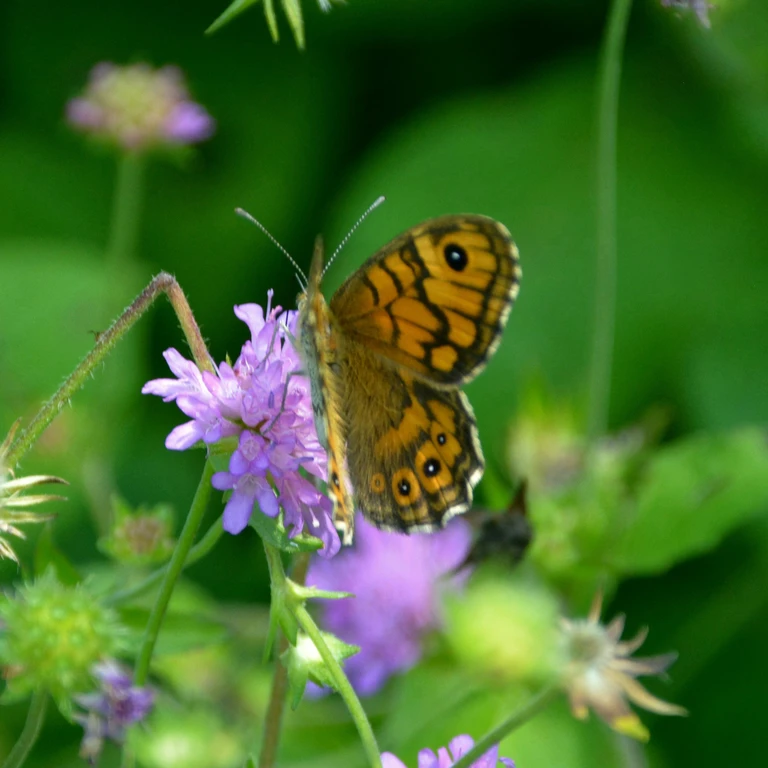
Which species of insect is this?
Lasiommata megera (also Pararge megera)
